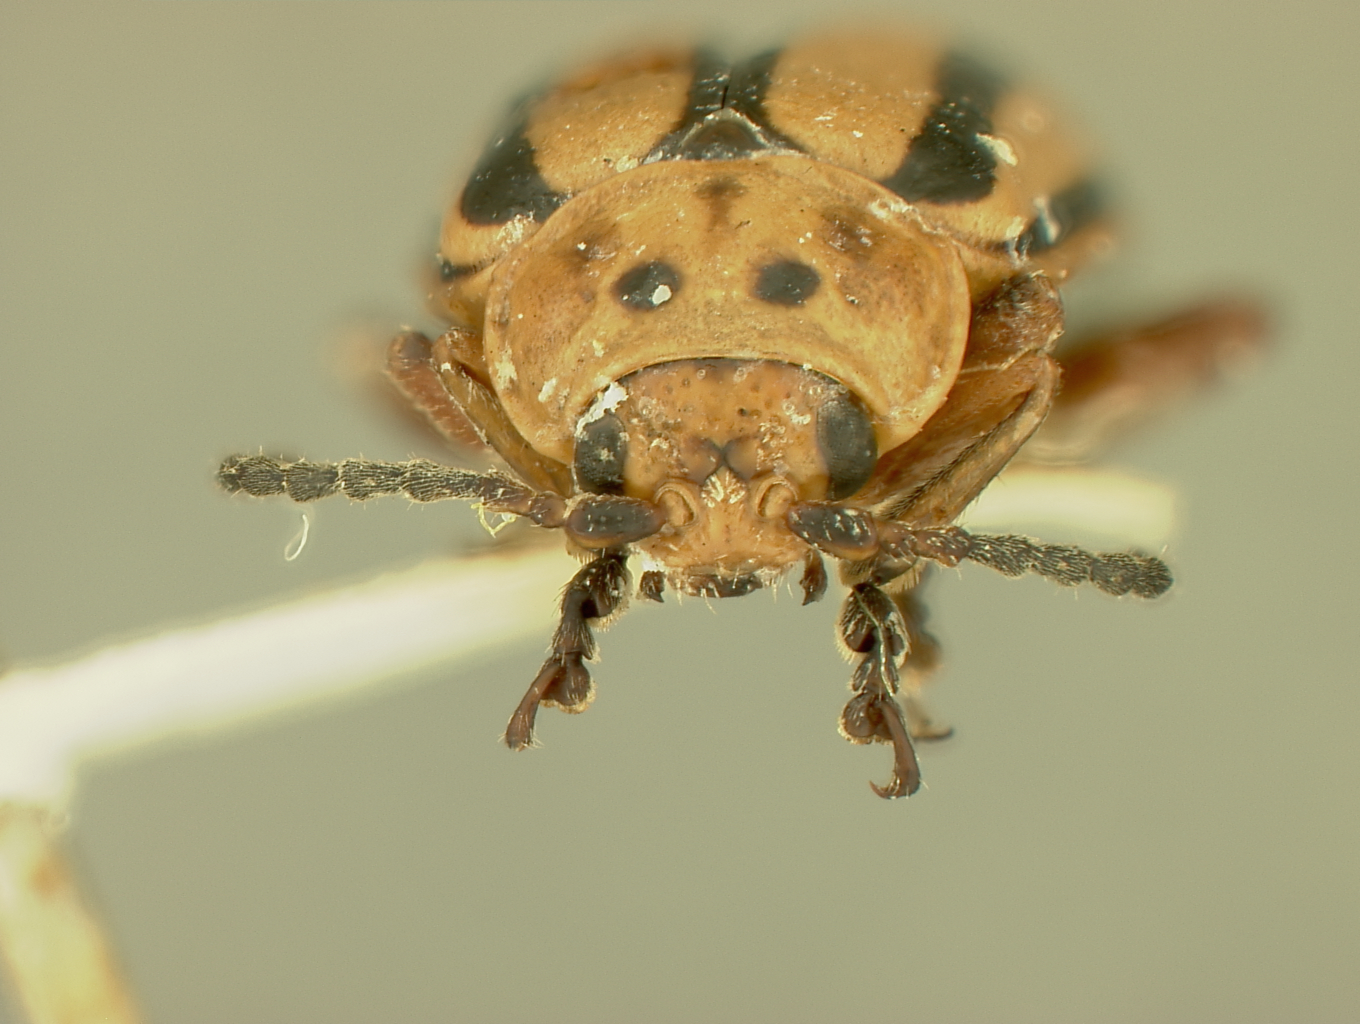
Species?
Disonycha schaefferi
